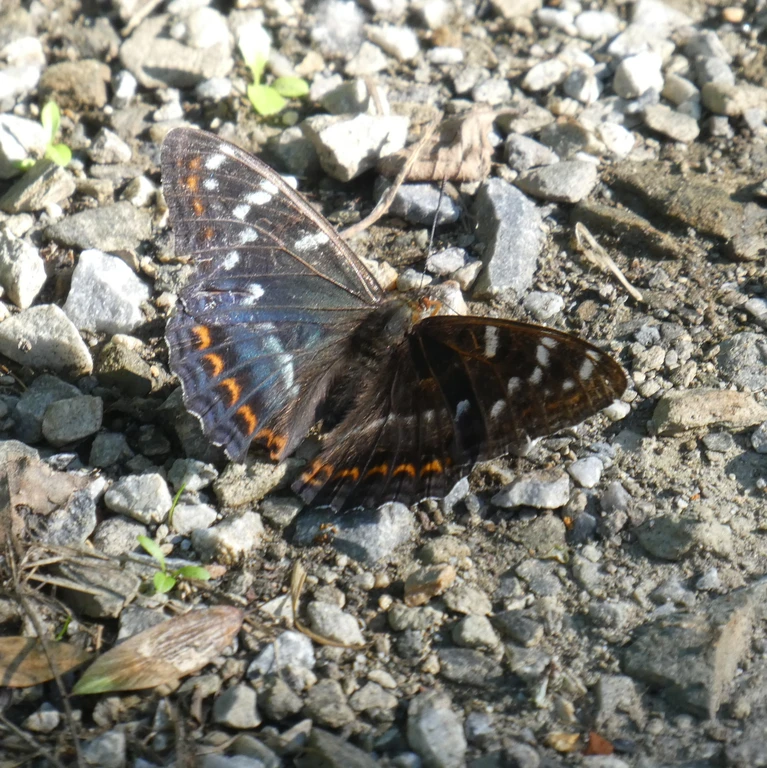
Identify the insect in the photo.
Limenitis populi
